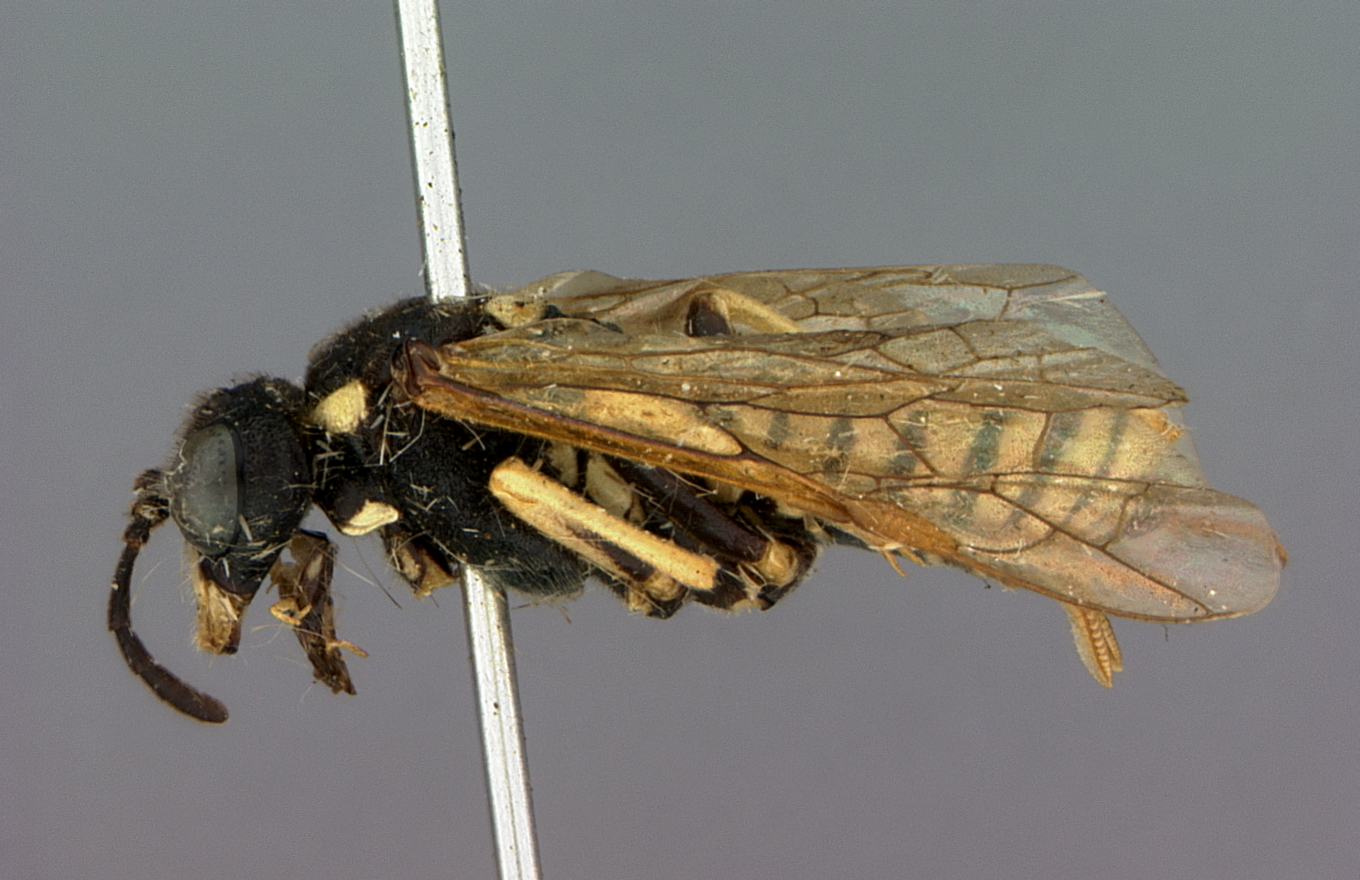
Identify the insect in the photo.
Tenthredo optimus
